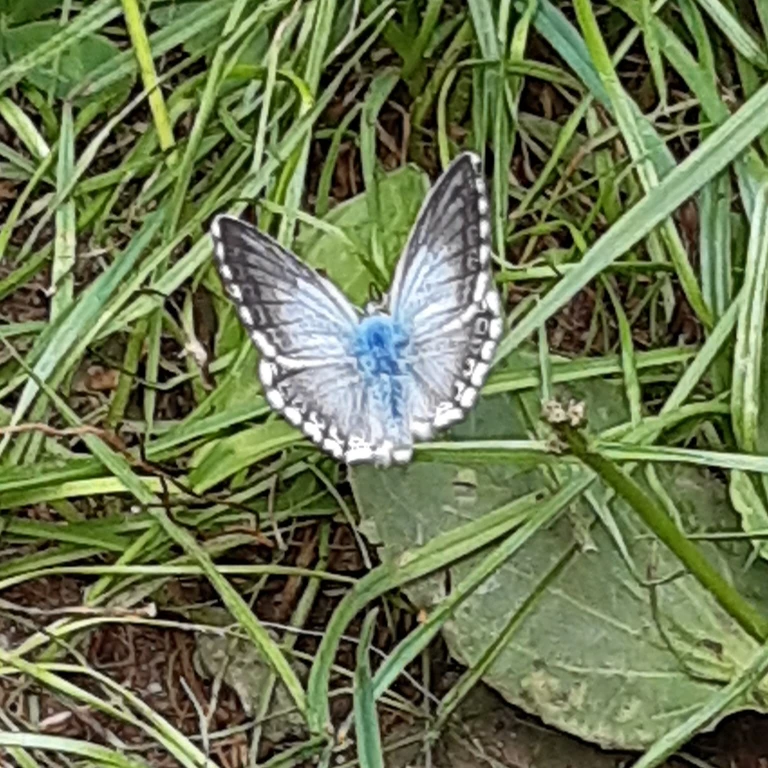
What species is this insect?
Lysandra coridon
